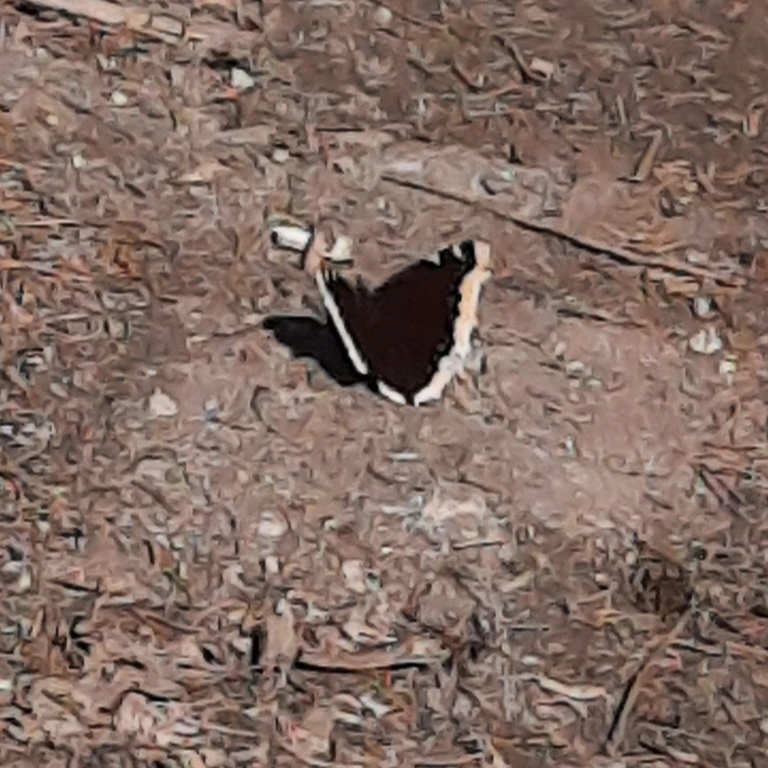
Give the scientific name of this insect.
Nymphalis antiopa
